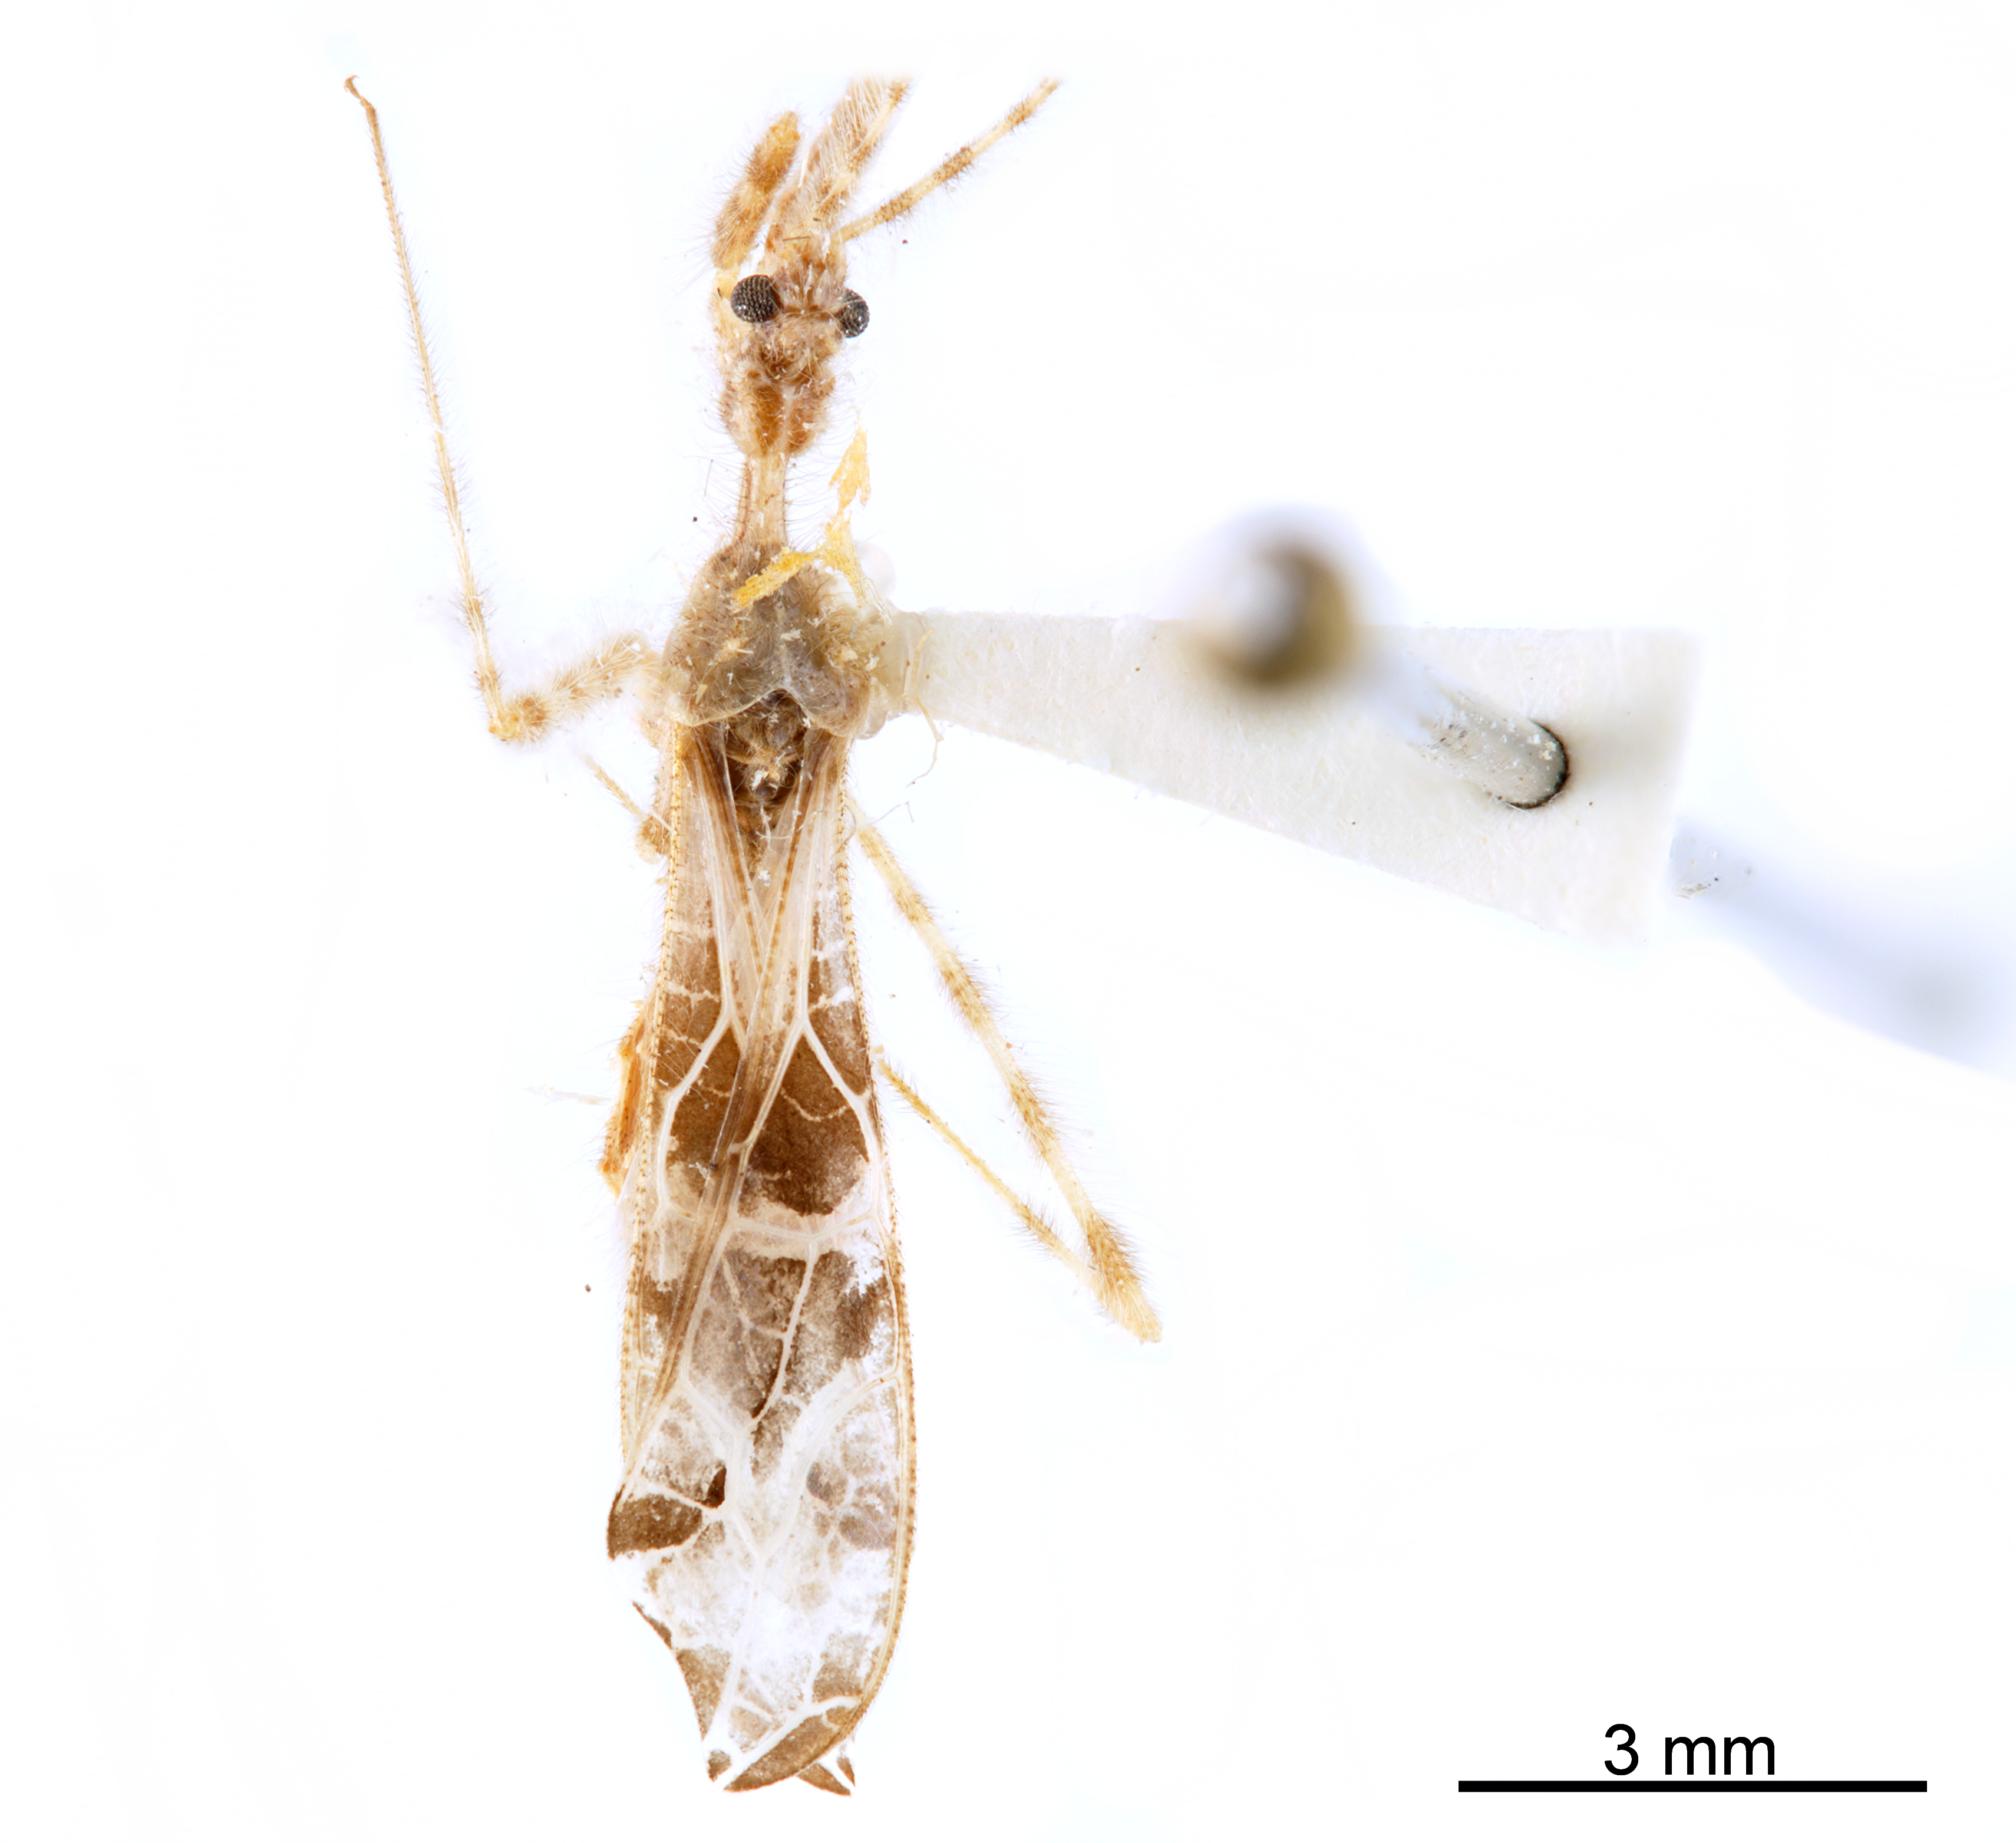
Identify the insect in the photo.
Stenolemus antennata
